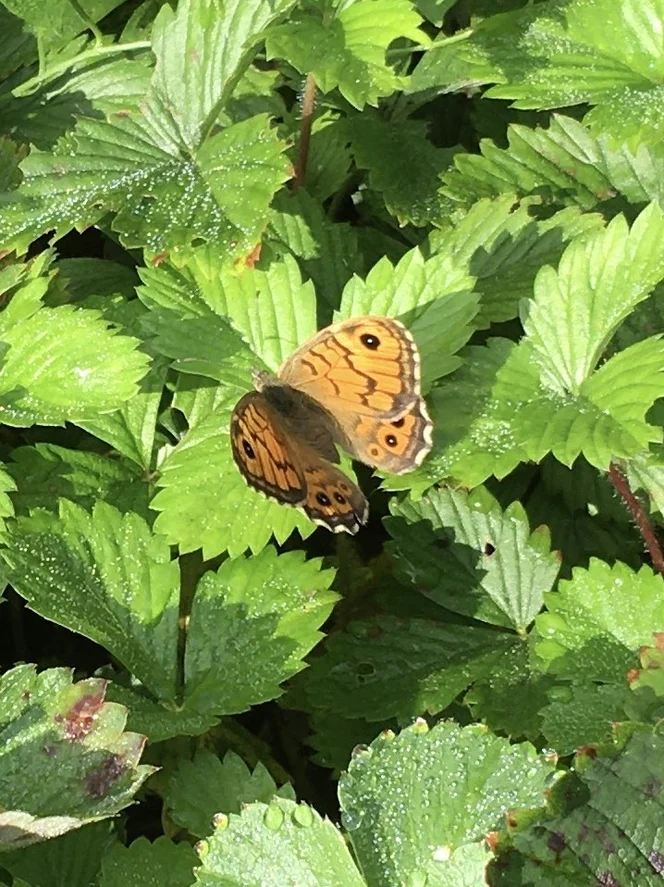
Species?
Lasiommata megera (also Pararge megera)
